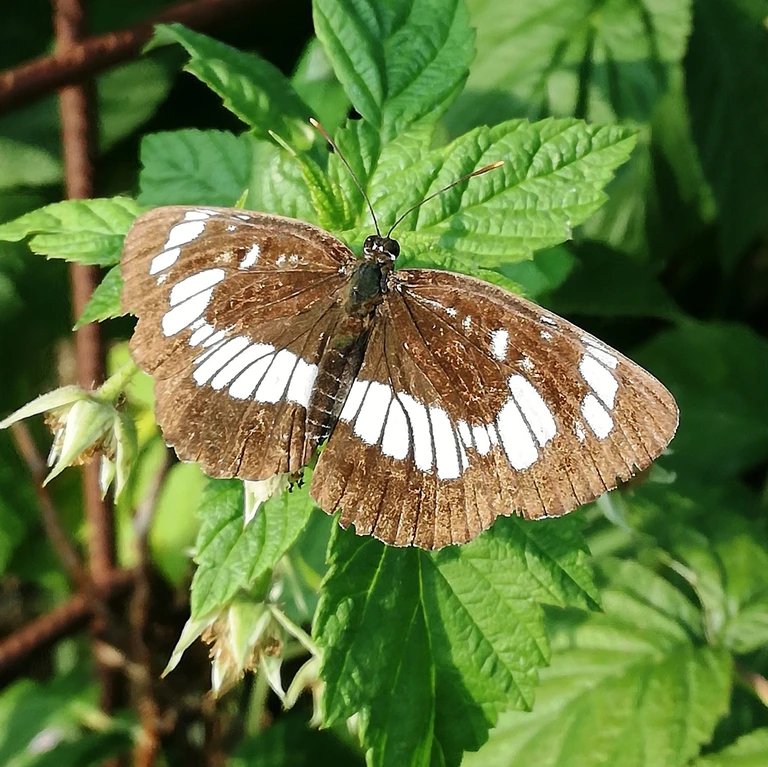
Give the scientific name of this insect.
Neptis rivularis
